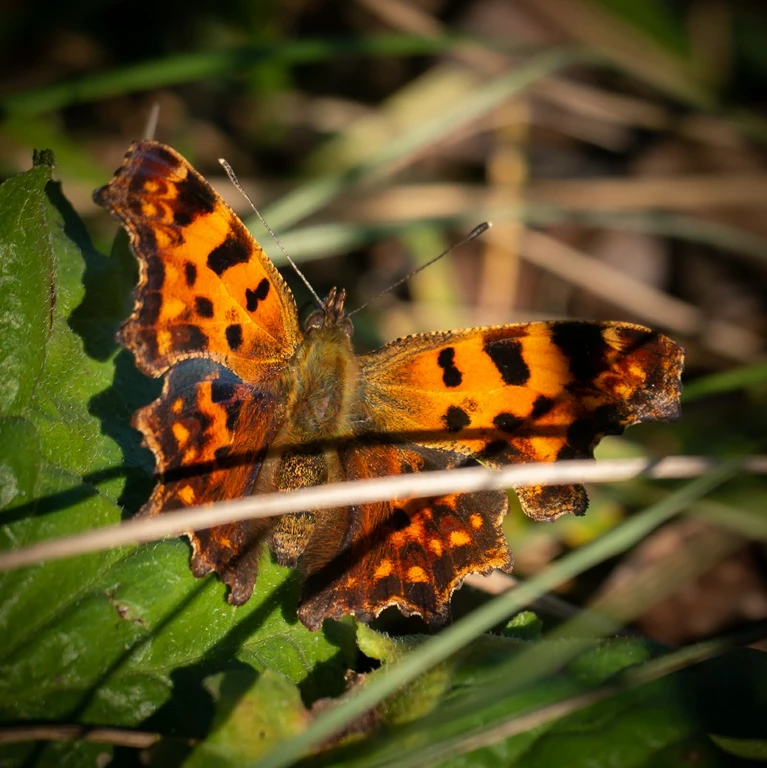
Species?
Polygonia c-album
